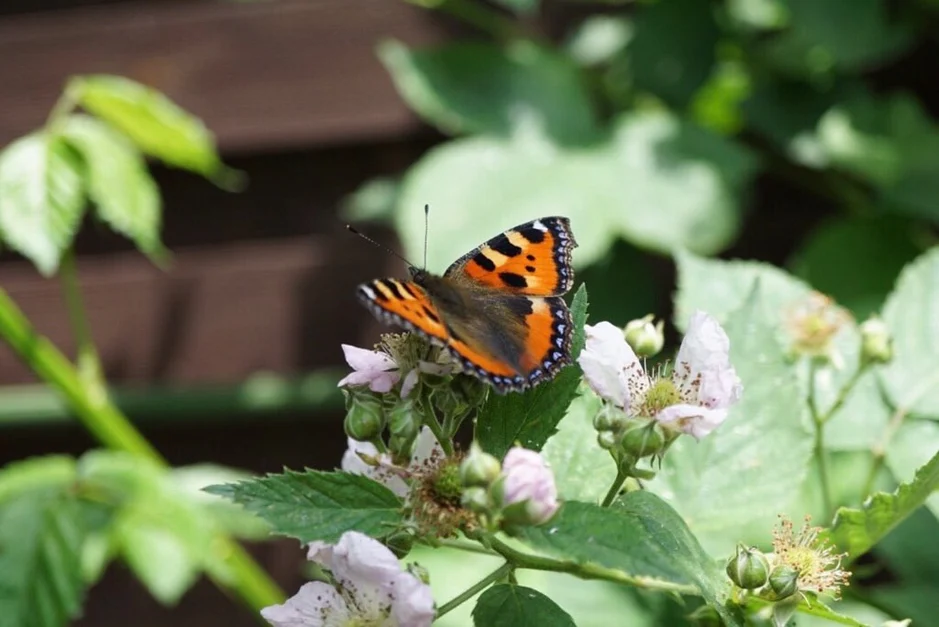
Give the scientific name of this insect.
Aglais urticae
